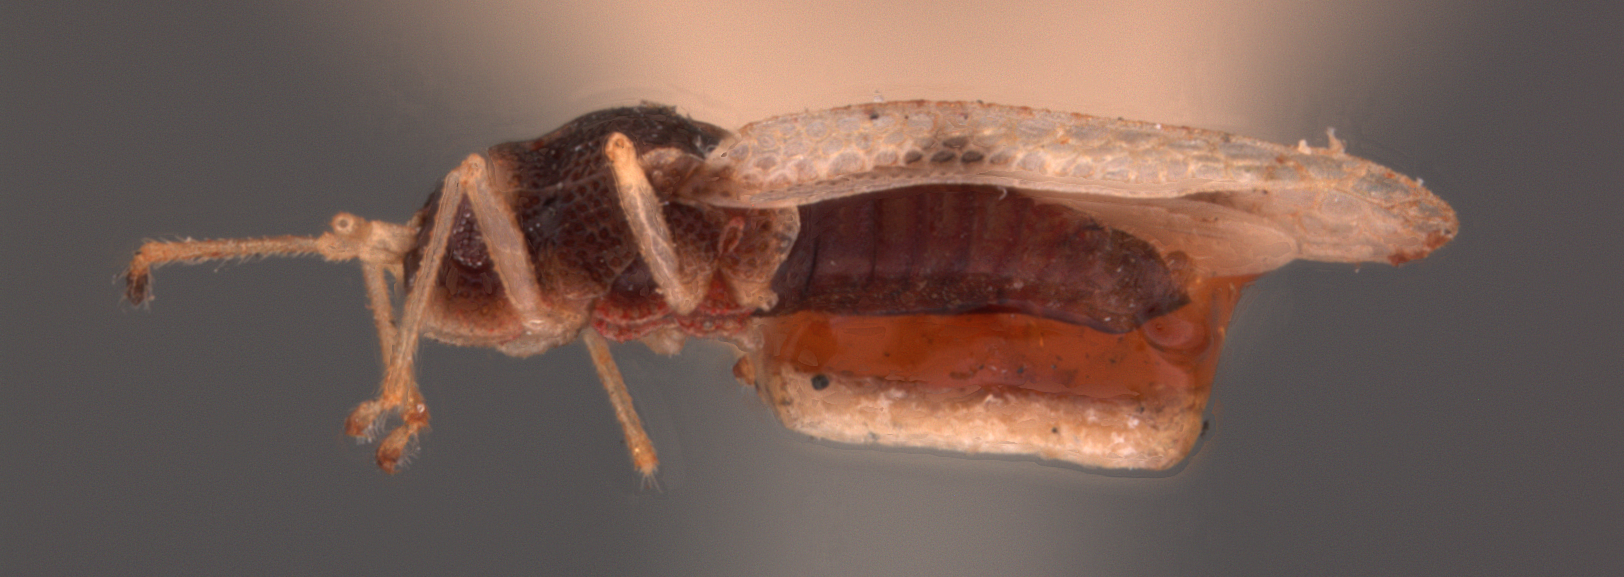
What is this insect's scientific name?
Acysta perseae
